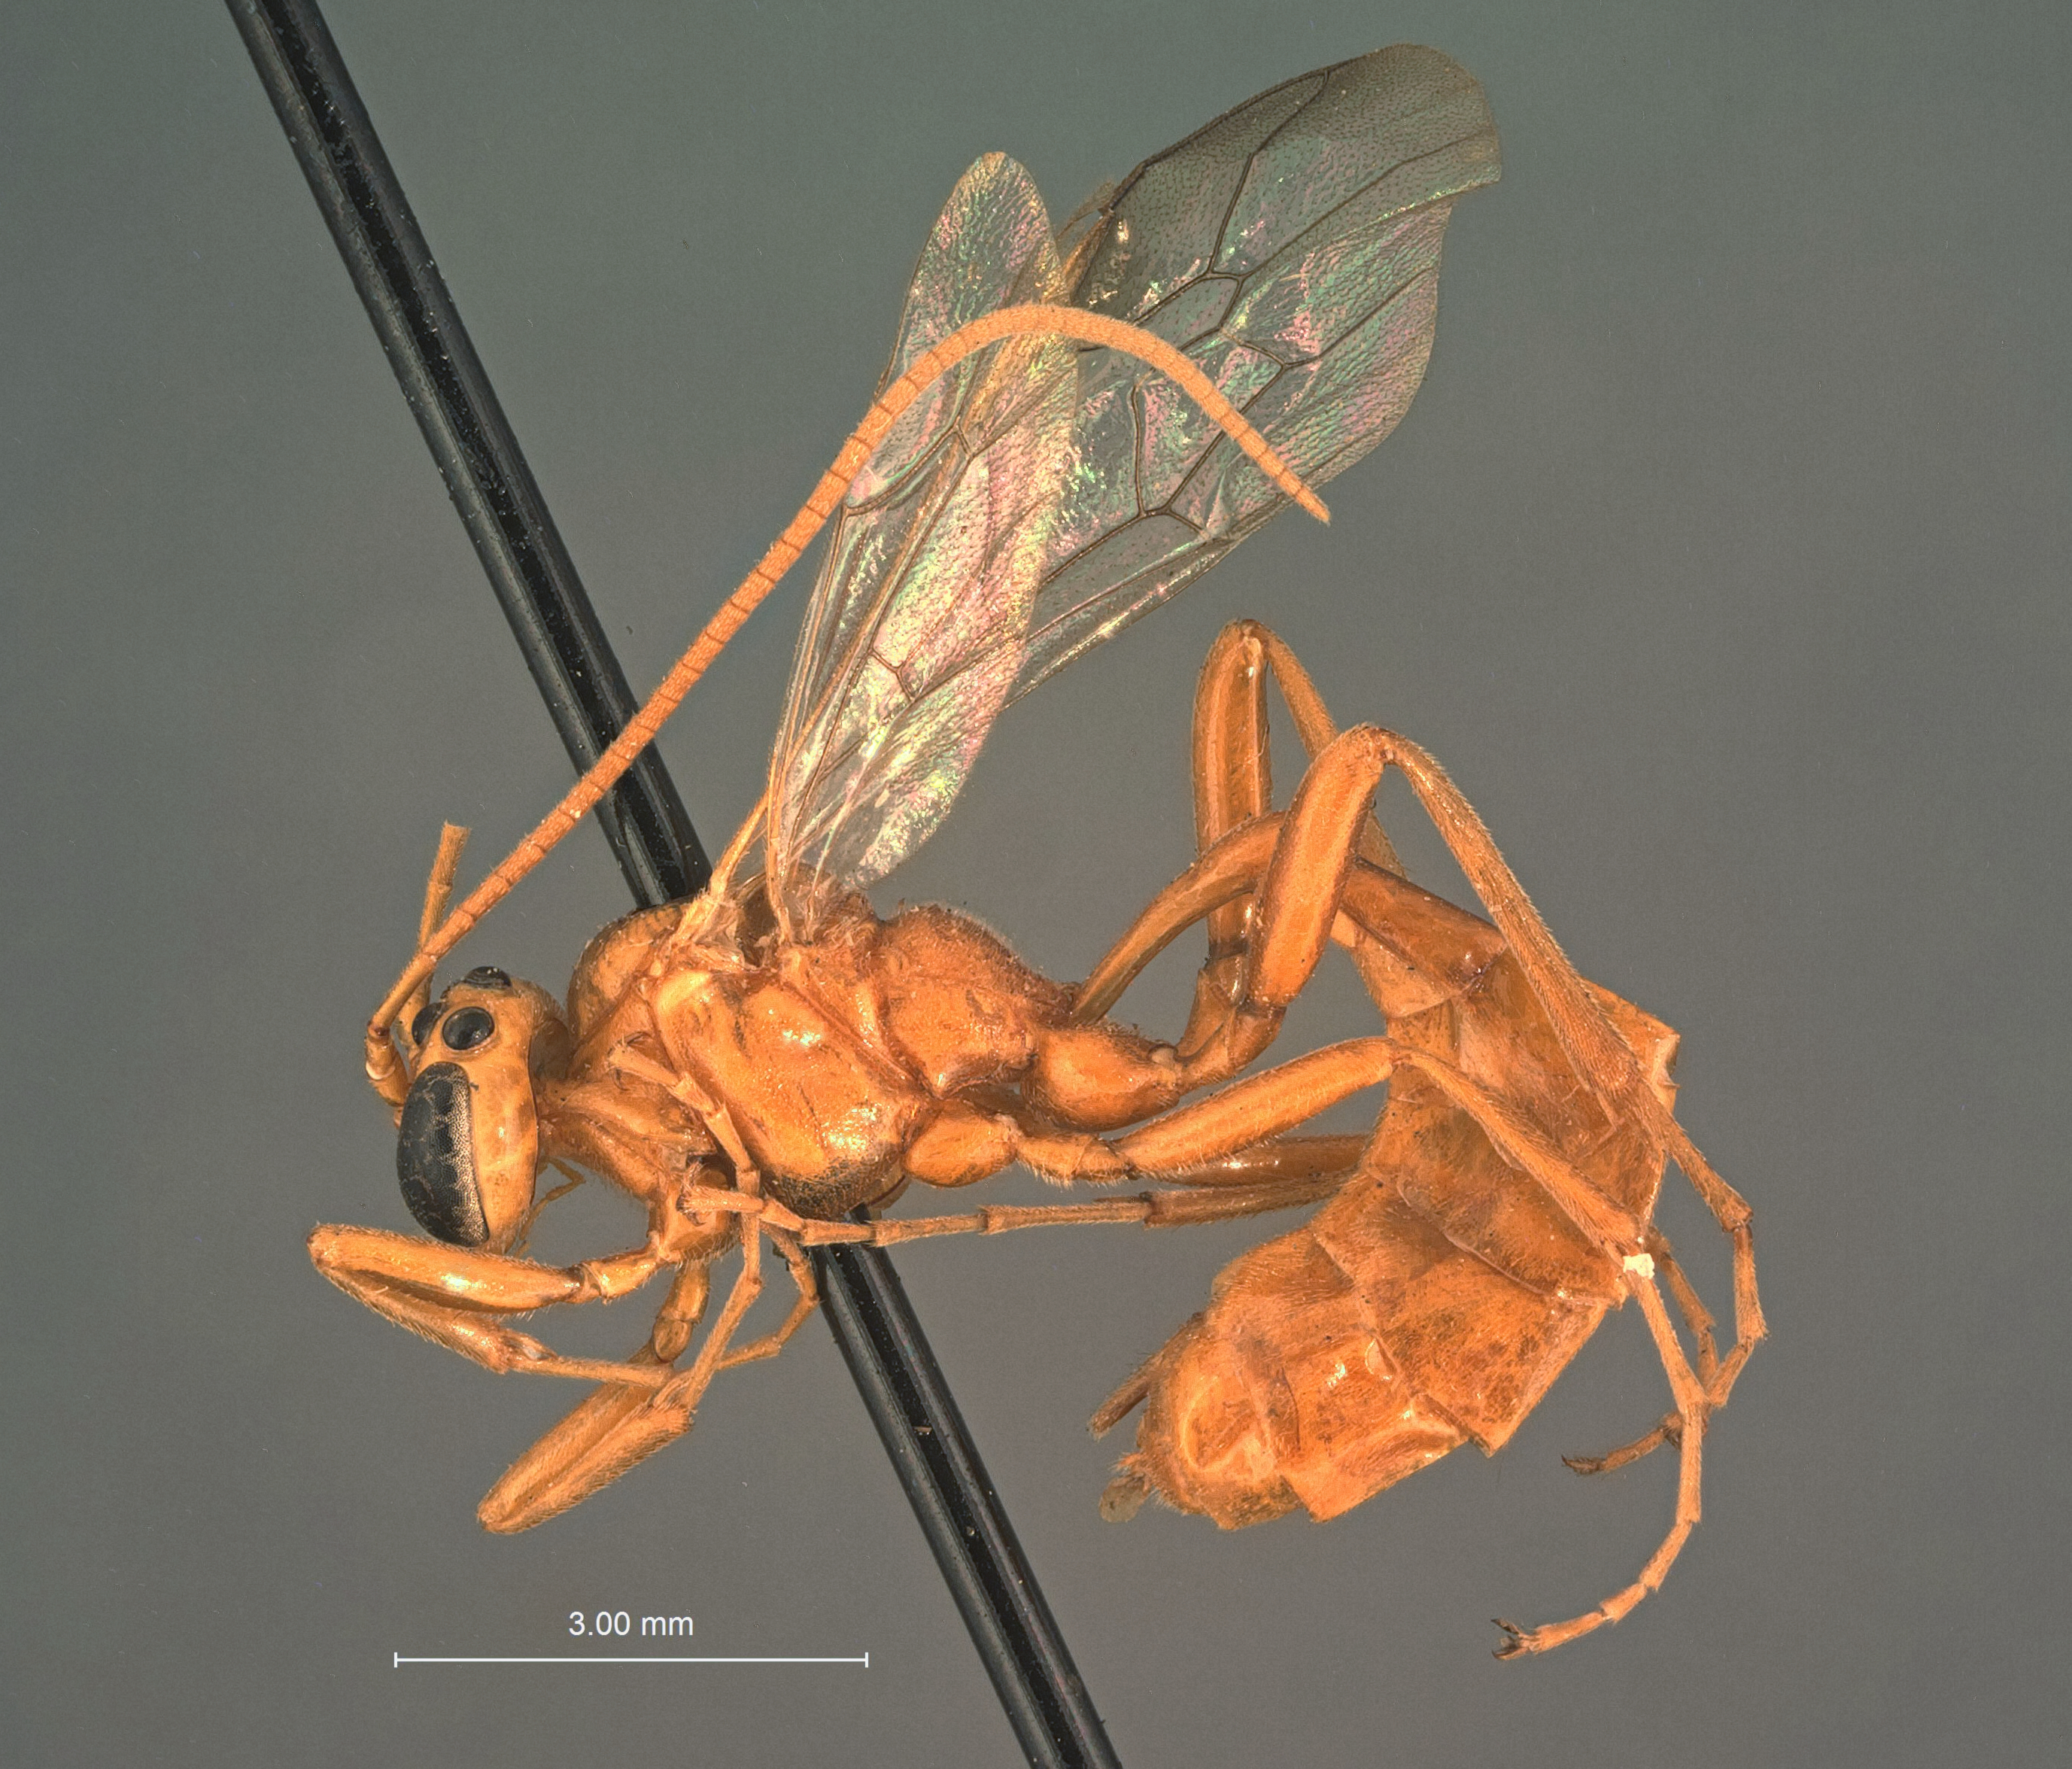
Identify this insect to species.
Boethoneura arida
